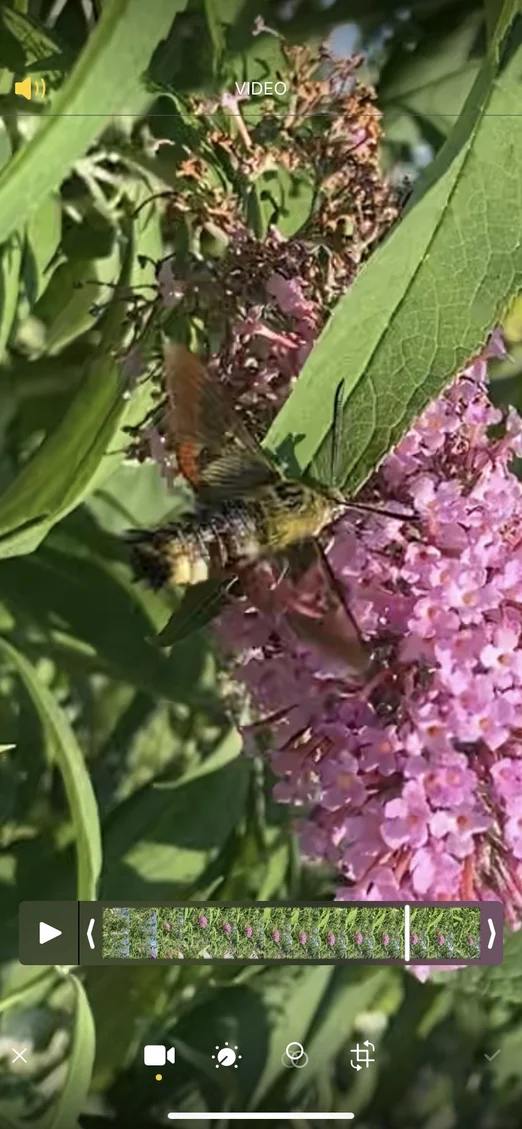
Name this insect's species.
Hemaris fuciformis
